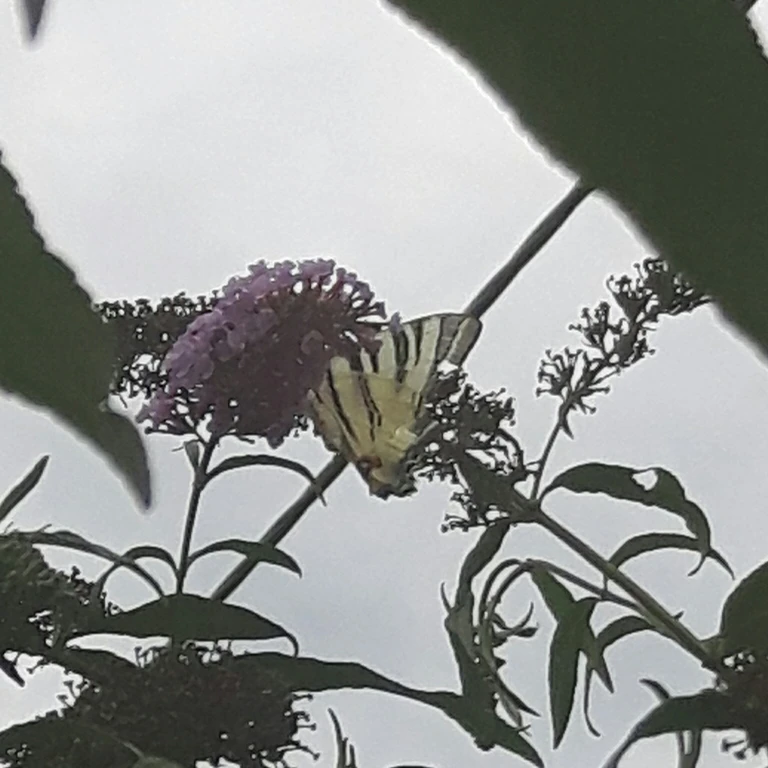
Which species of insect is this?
Iphiclides podalirius
